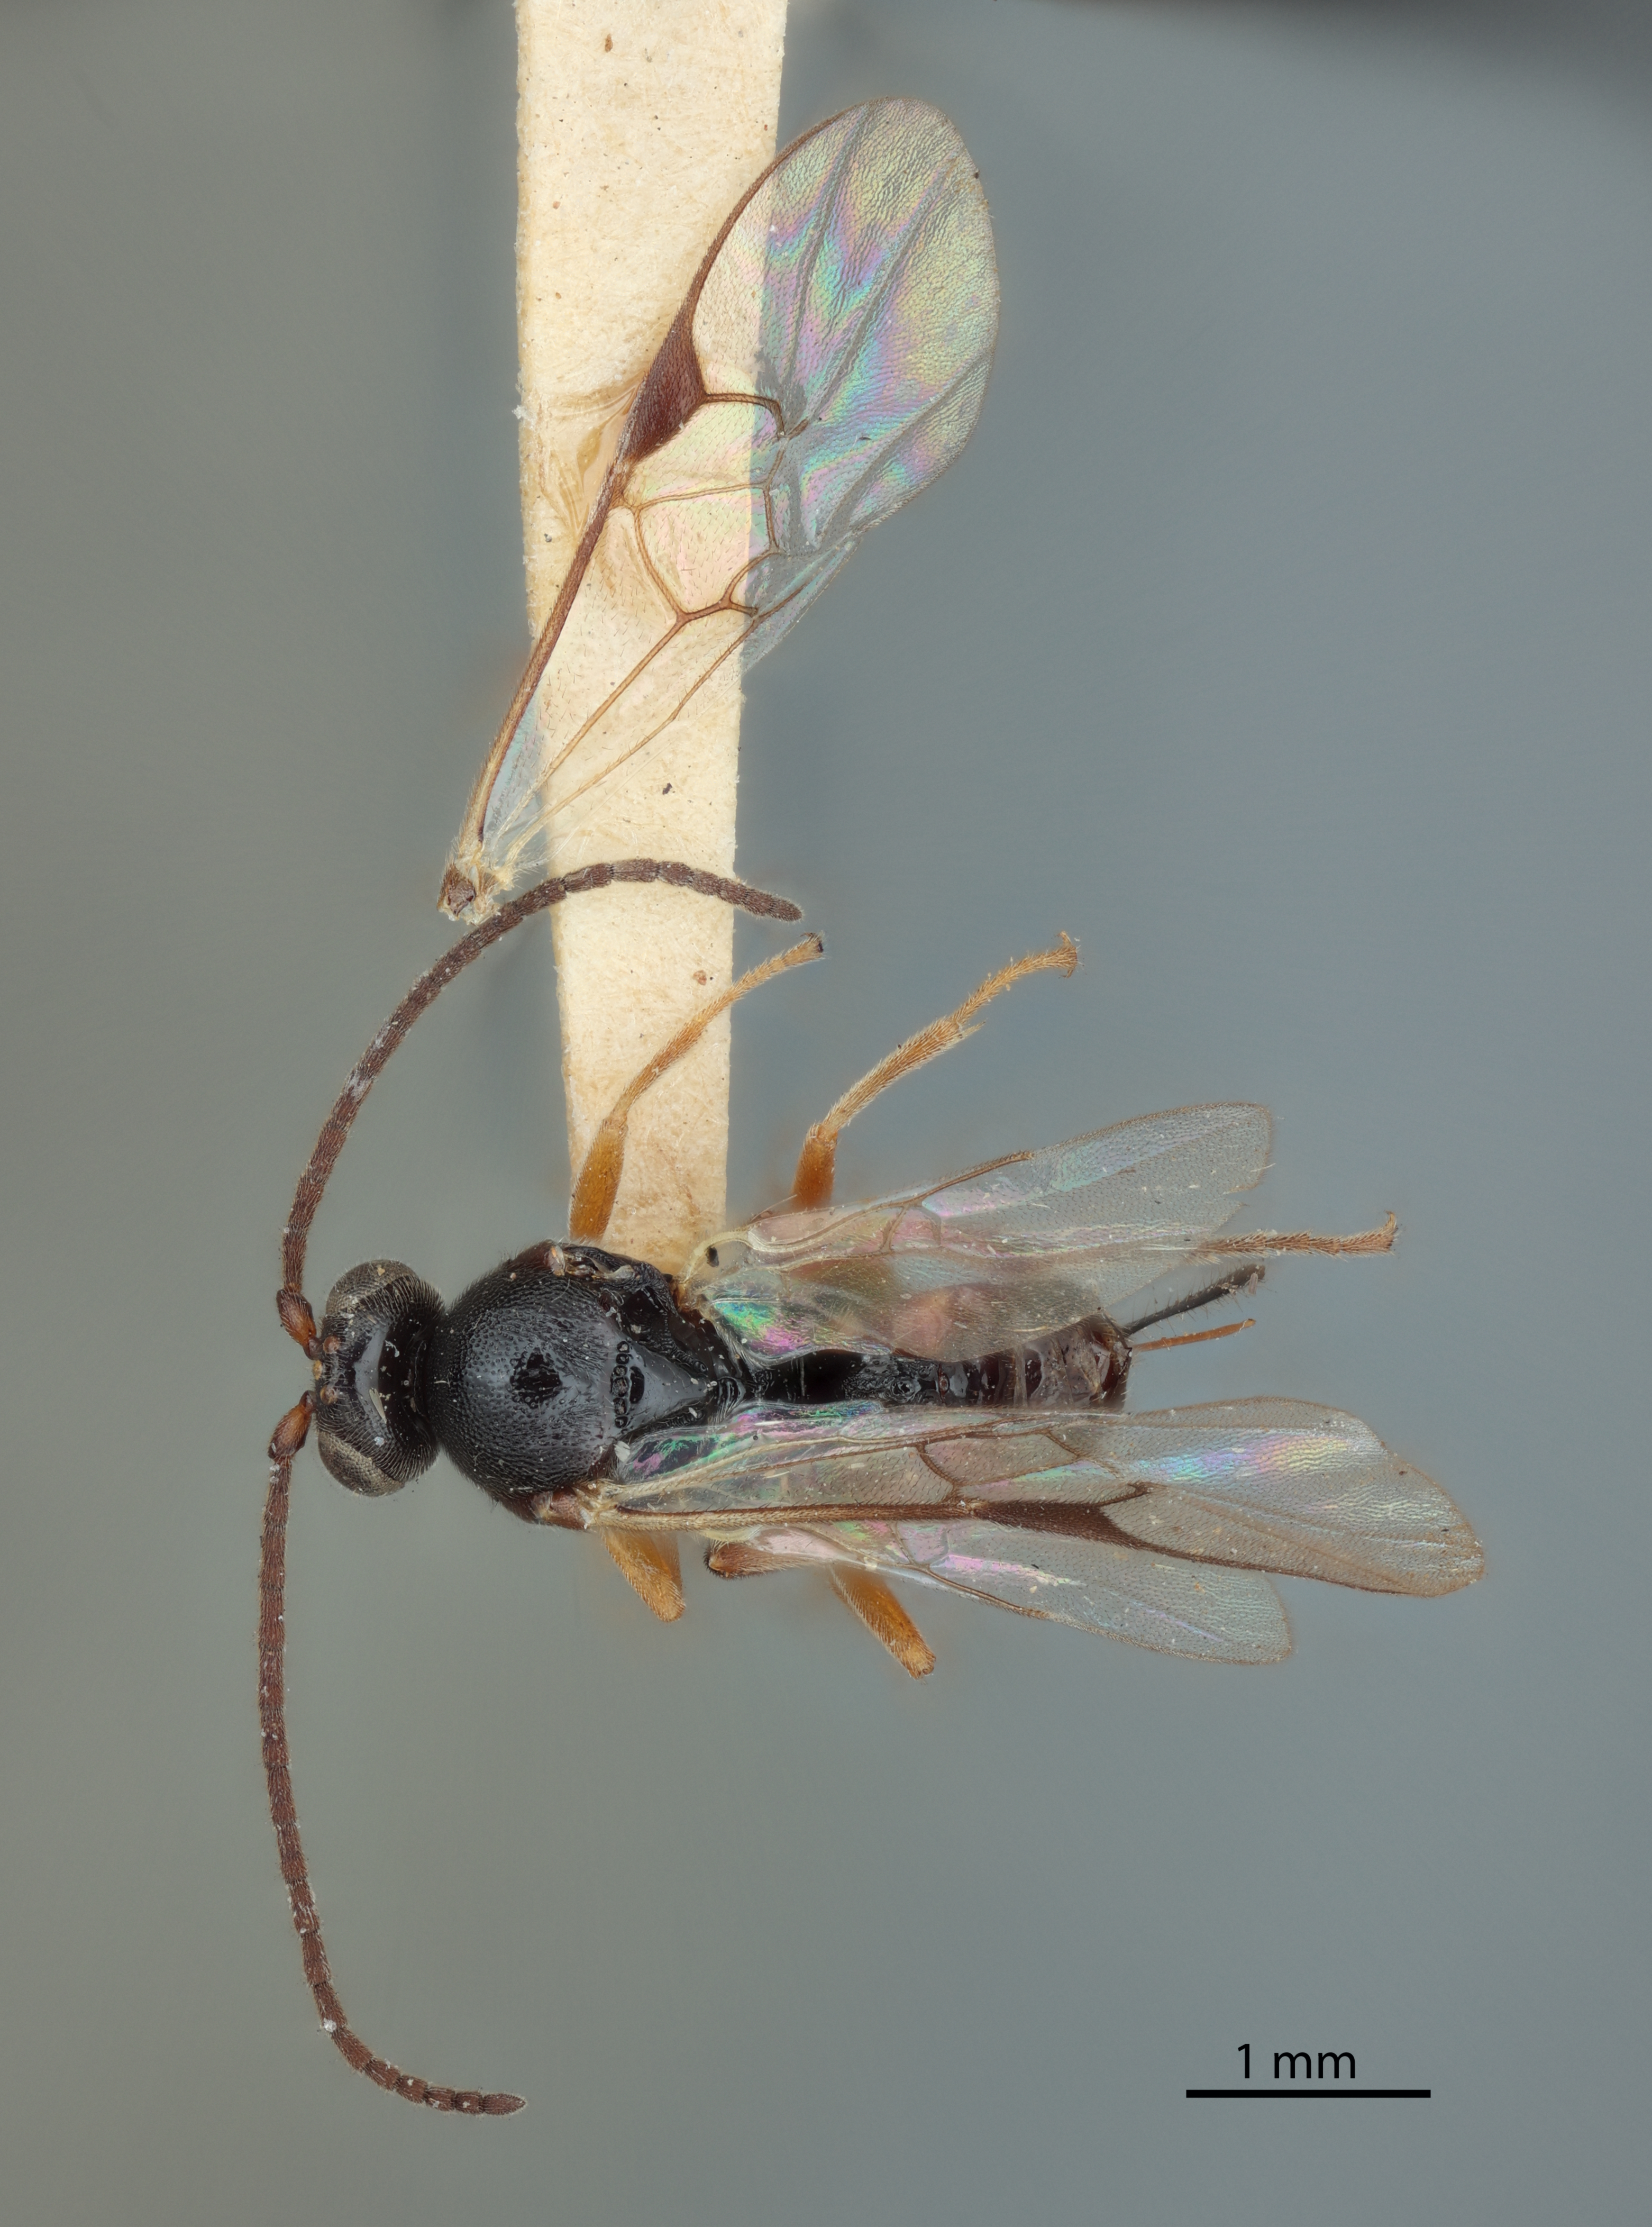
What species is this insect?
Apanteles vacillans
